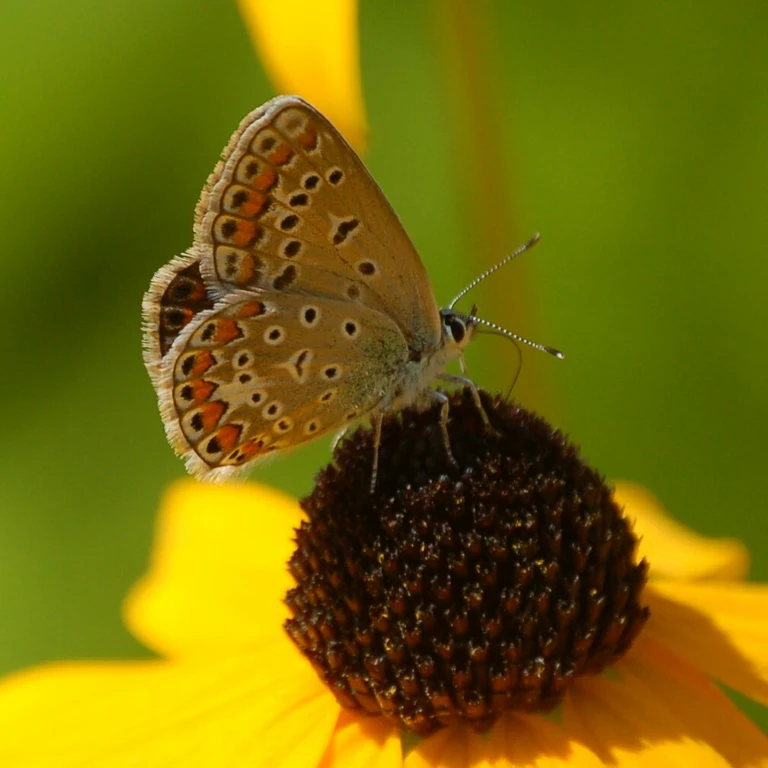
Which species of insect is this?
Polyommatus icarus
